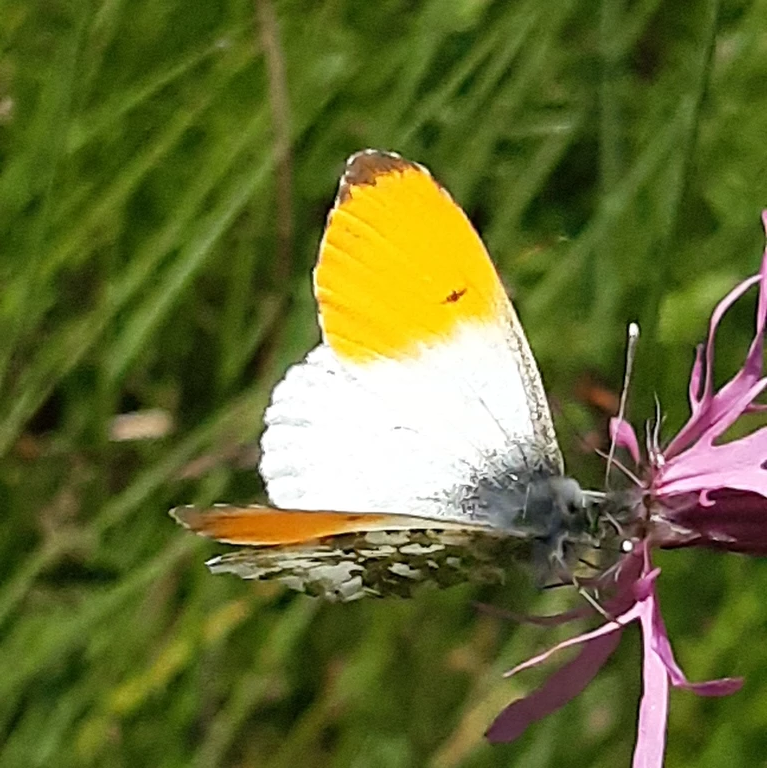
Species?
Anthocharis cardamines
